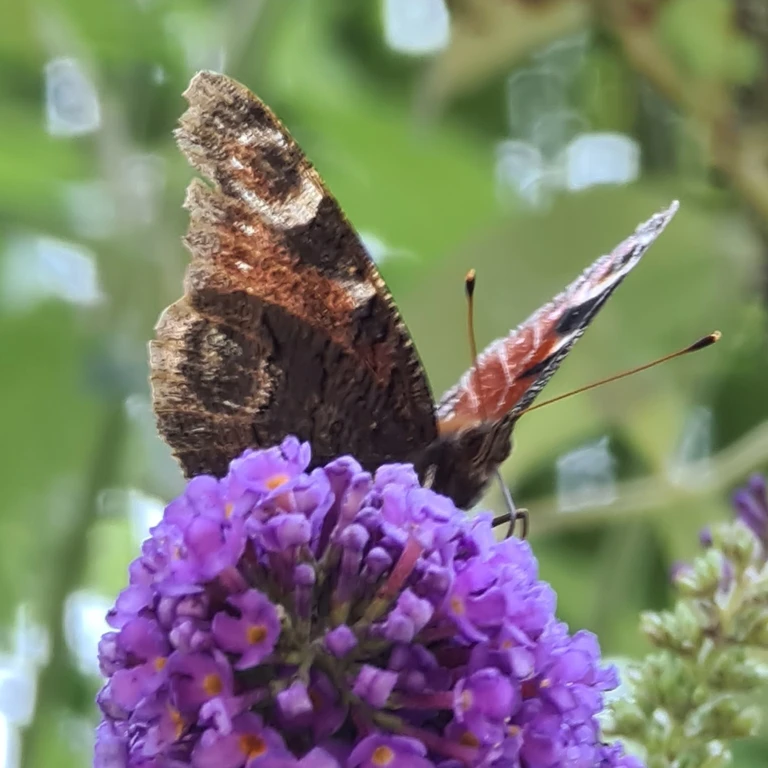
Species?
Aglais io
